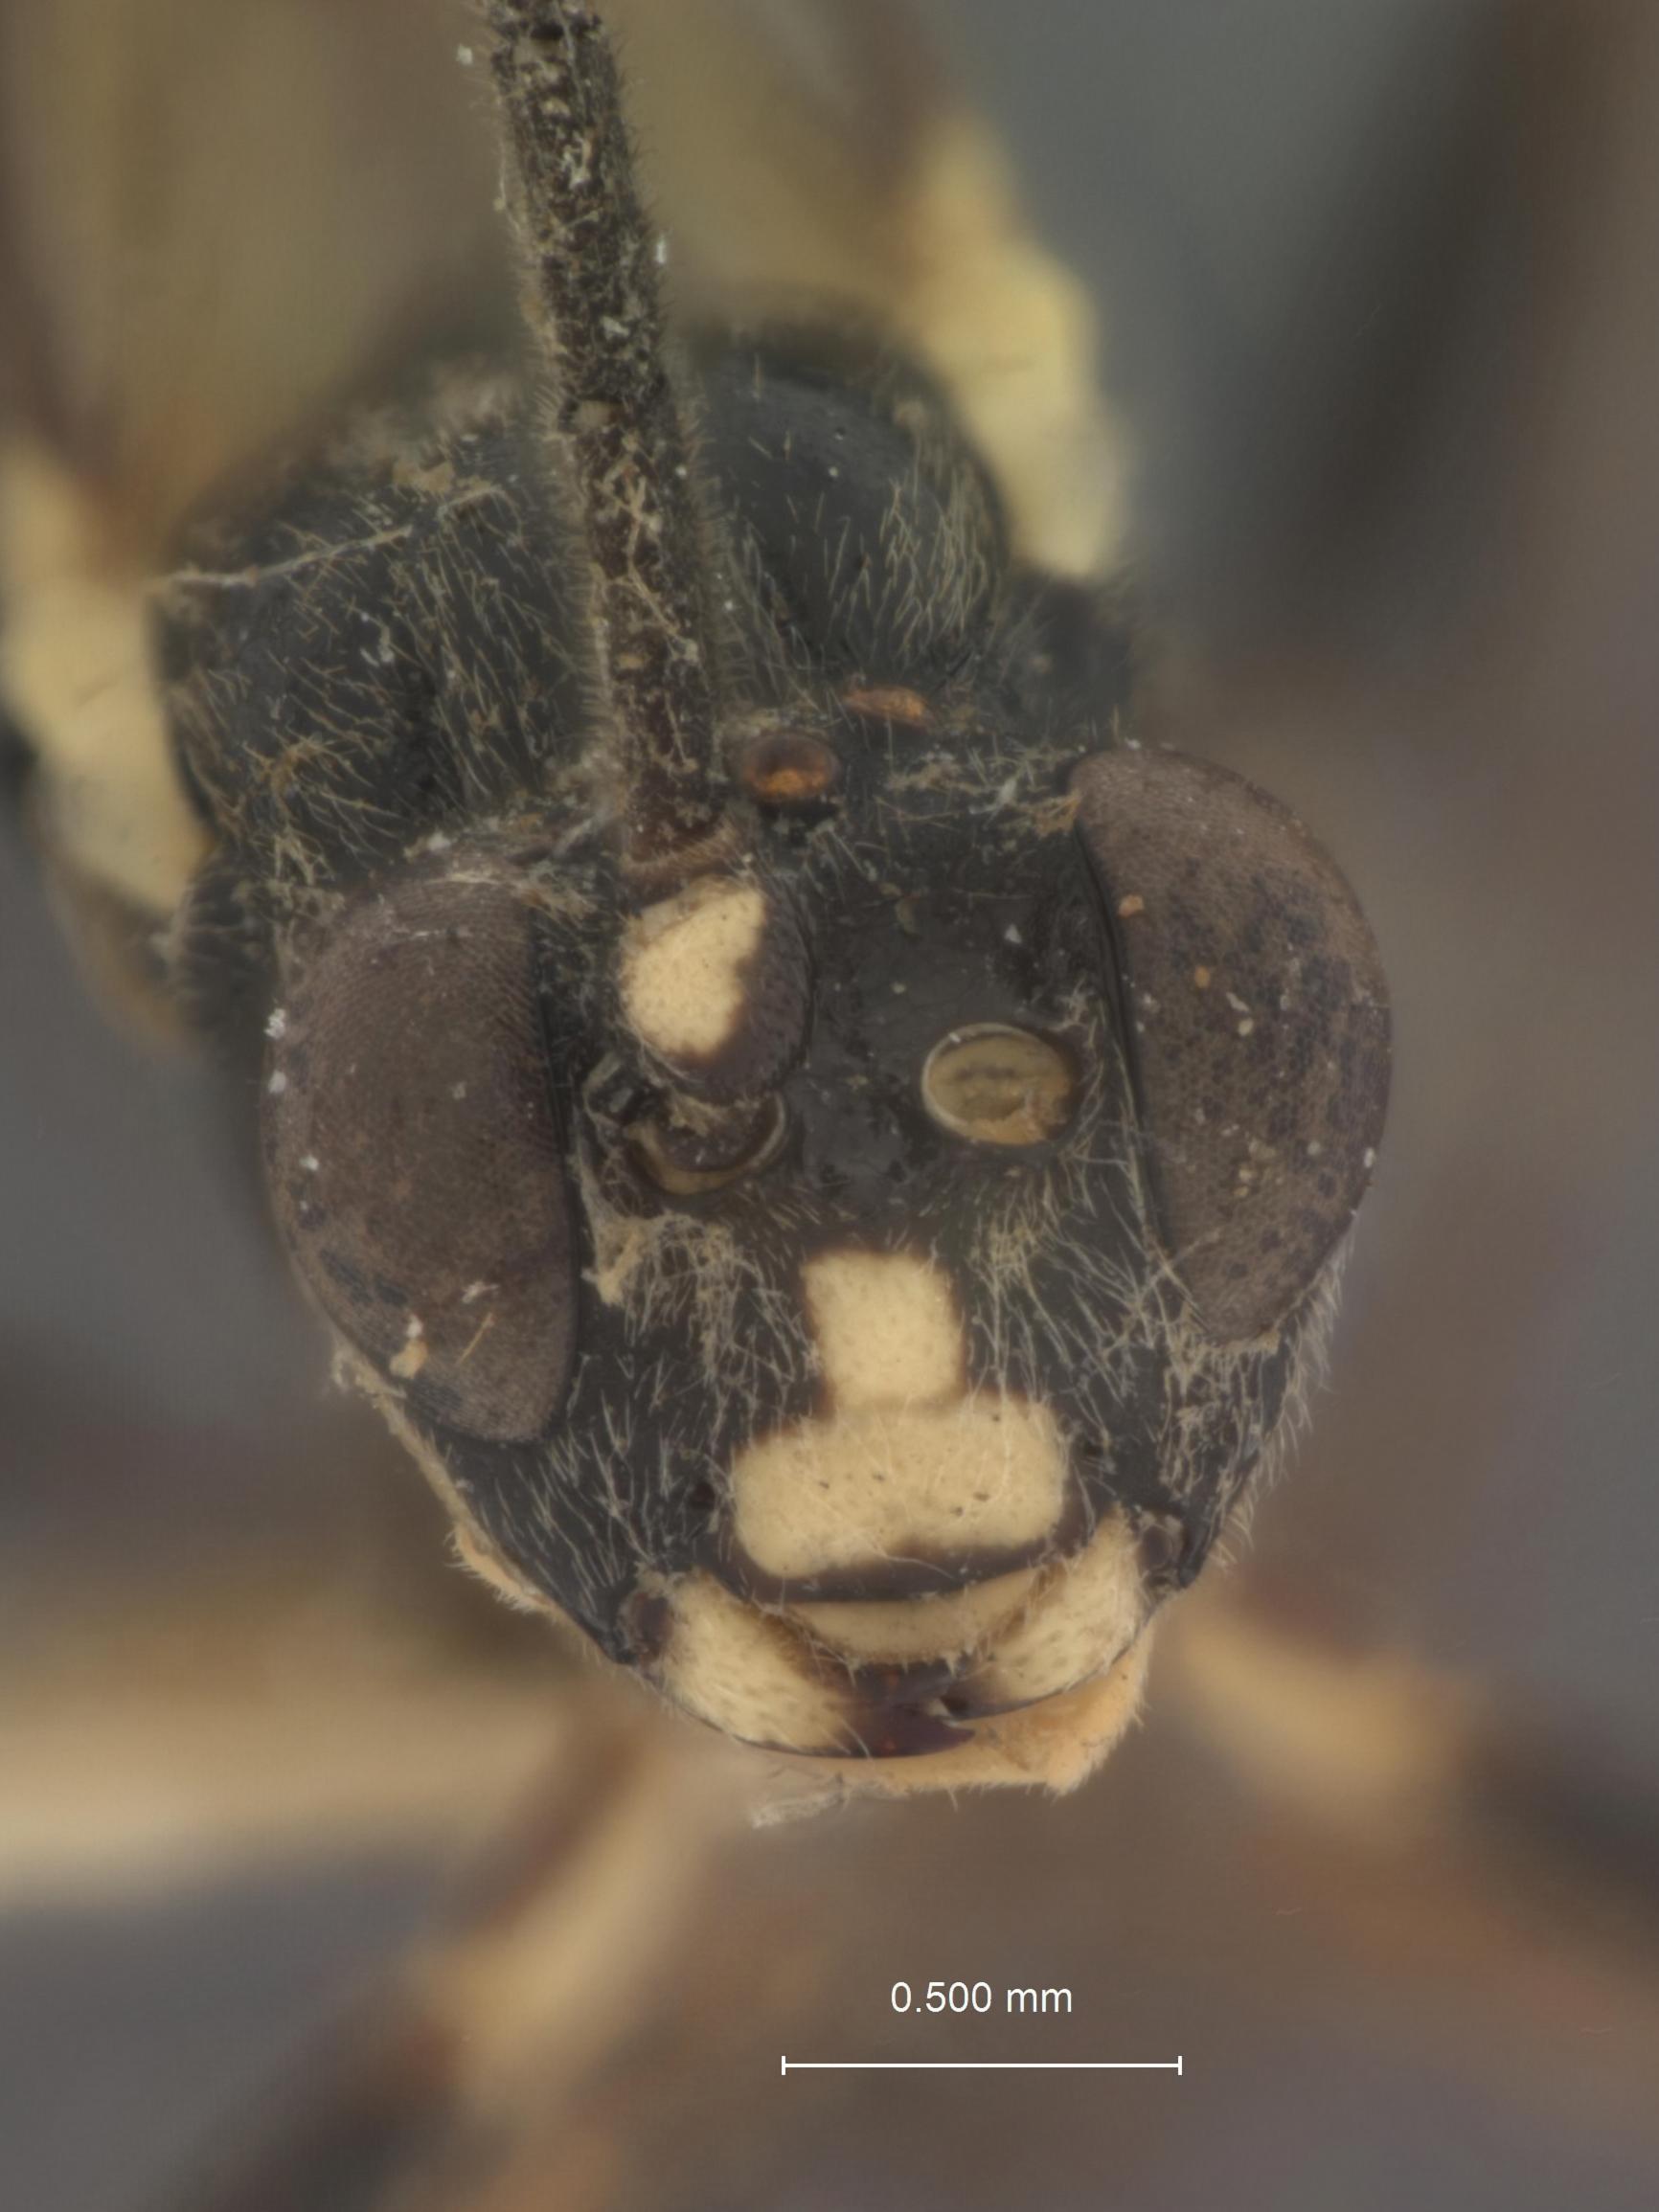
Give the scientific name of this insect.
Scinascopus albomaculatus
